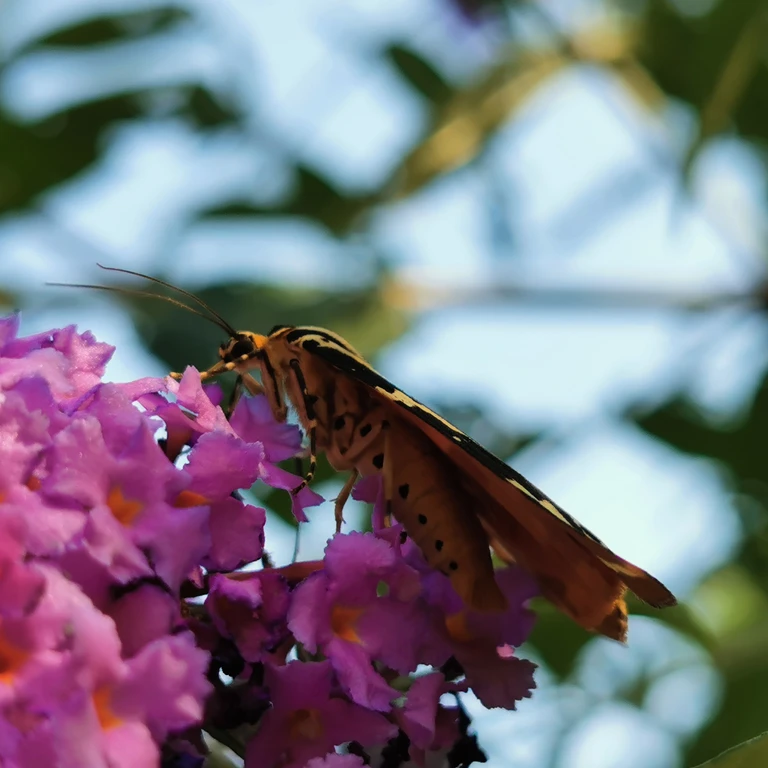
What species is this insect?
Euplagia quadripunctaria
